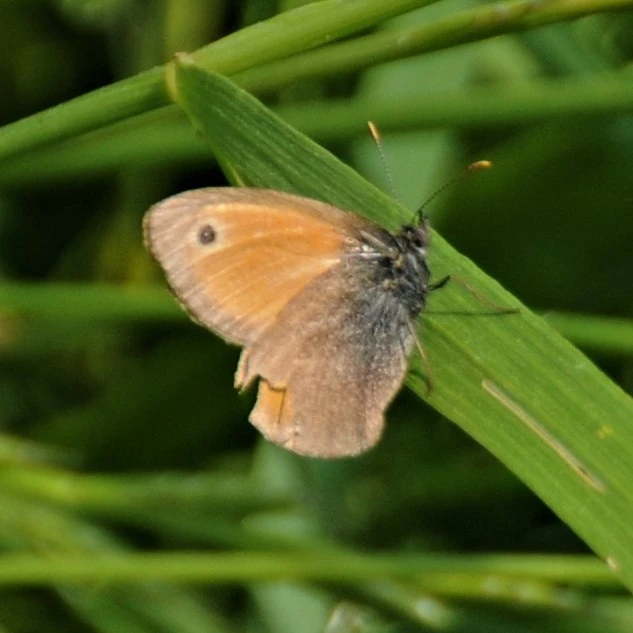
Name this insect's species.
Coenonympha pamphilus
